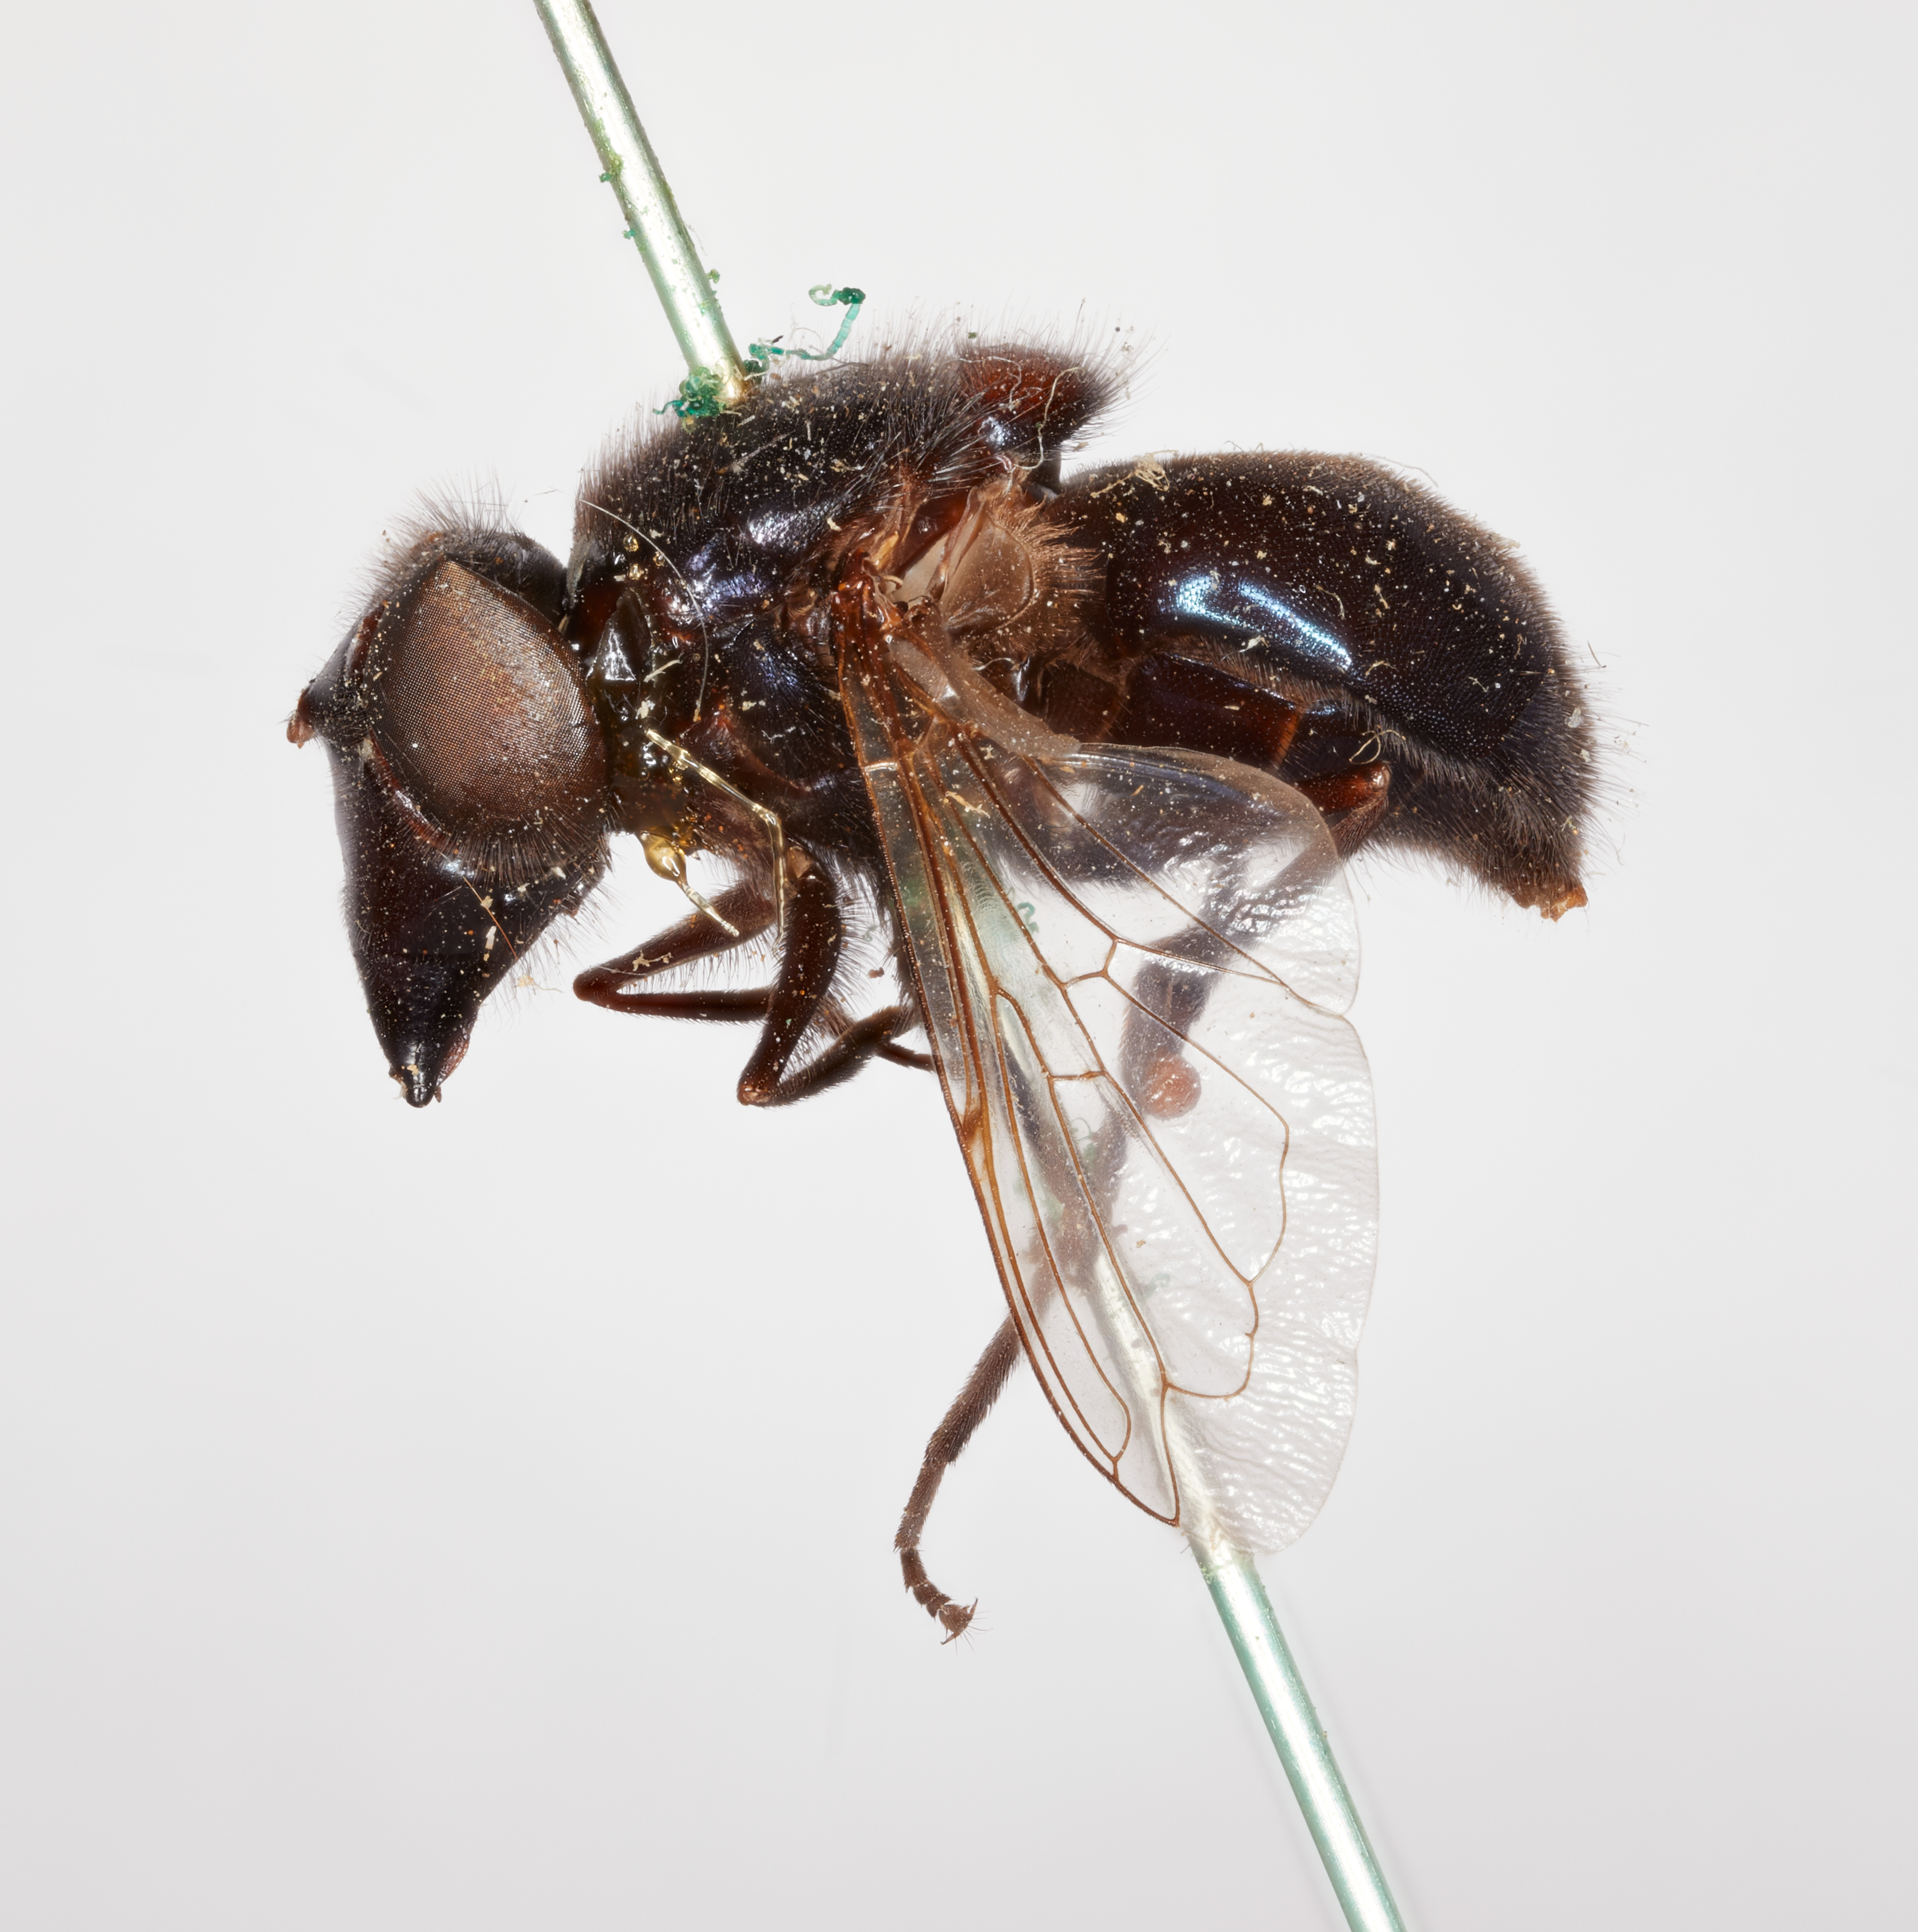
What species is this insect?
Volucella comstocki
